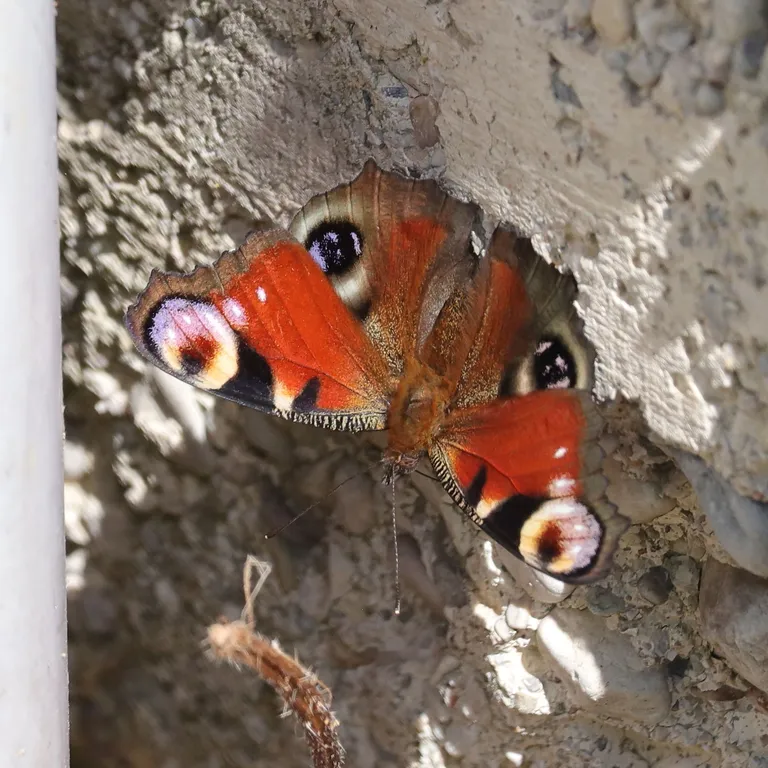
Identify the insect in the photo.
Aglais io
